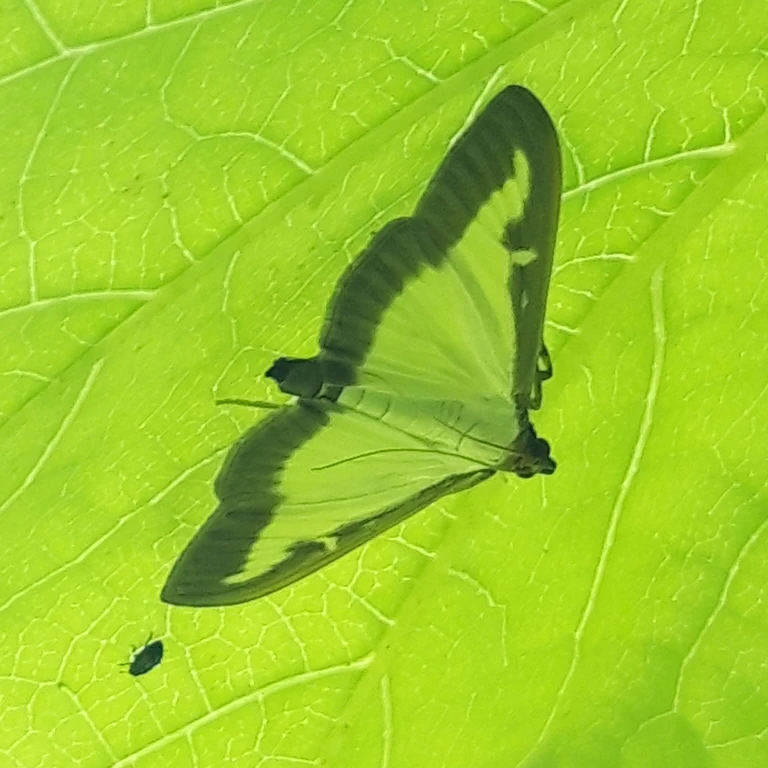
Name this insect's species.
Cydalima perspectalis
